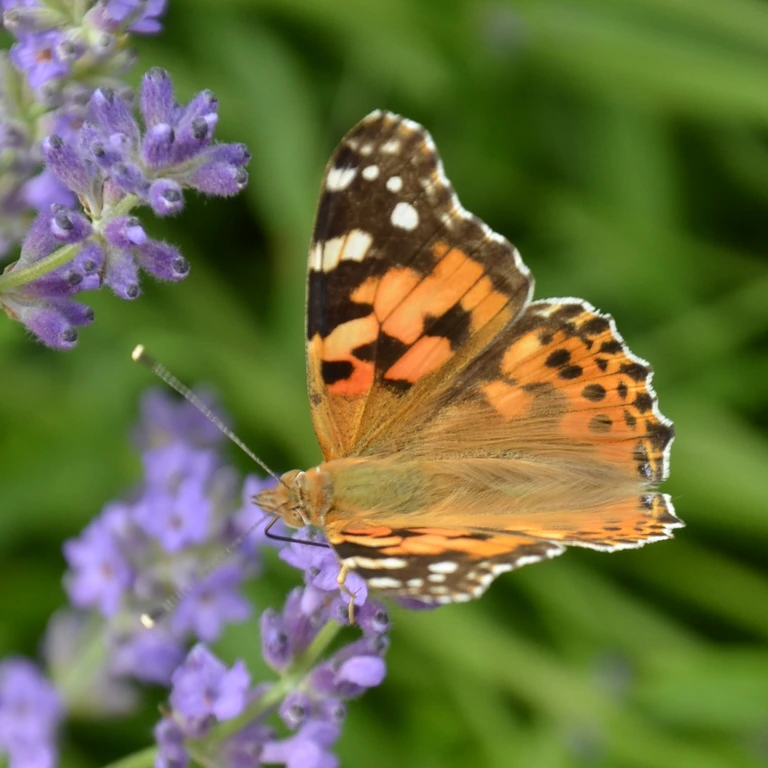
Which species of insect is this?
Vanessa cardui
